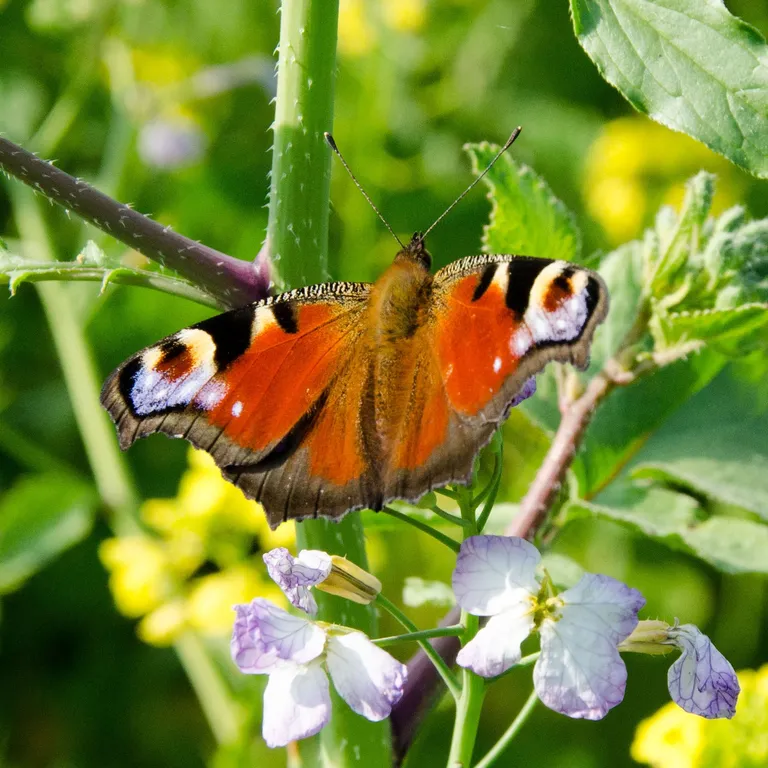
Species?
Aglais io
